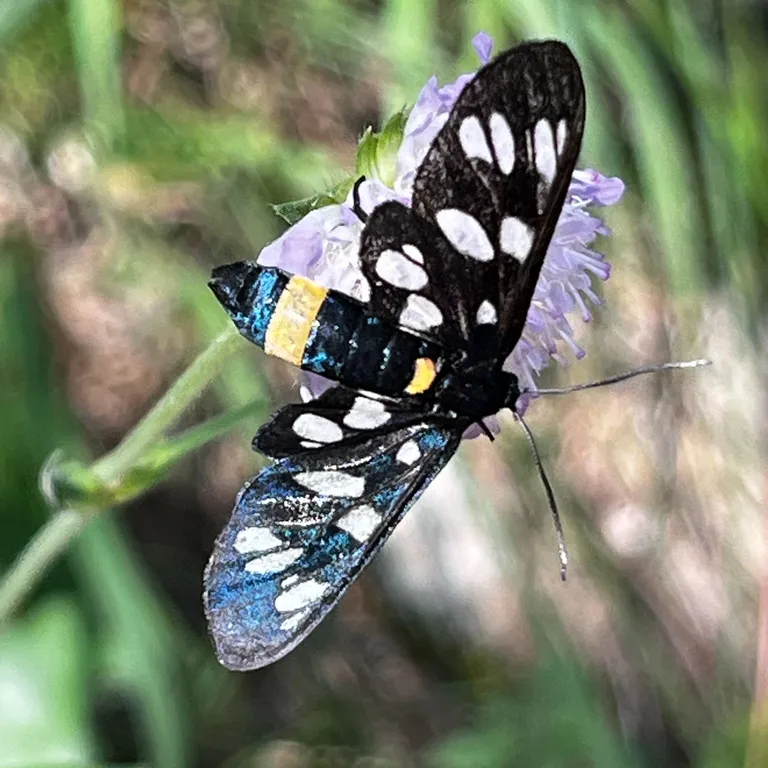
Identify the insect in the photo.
Amata phegea
